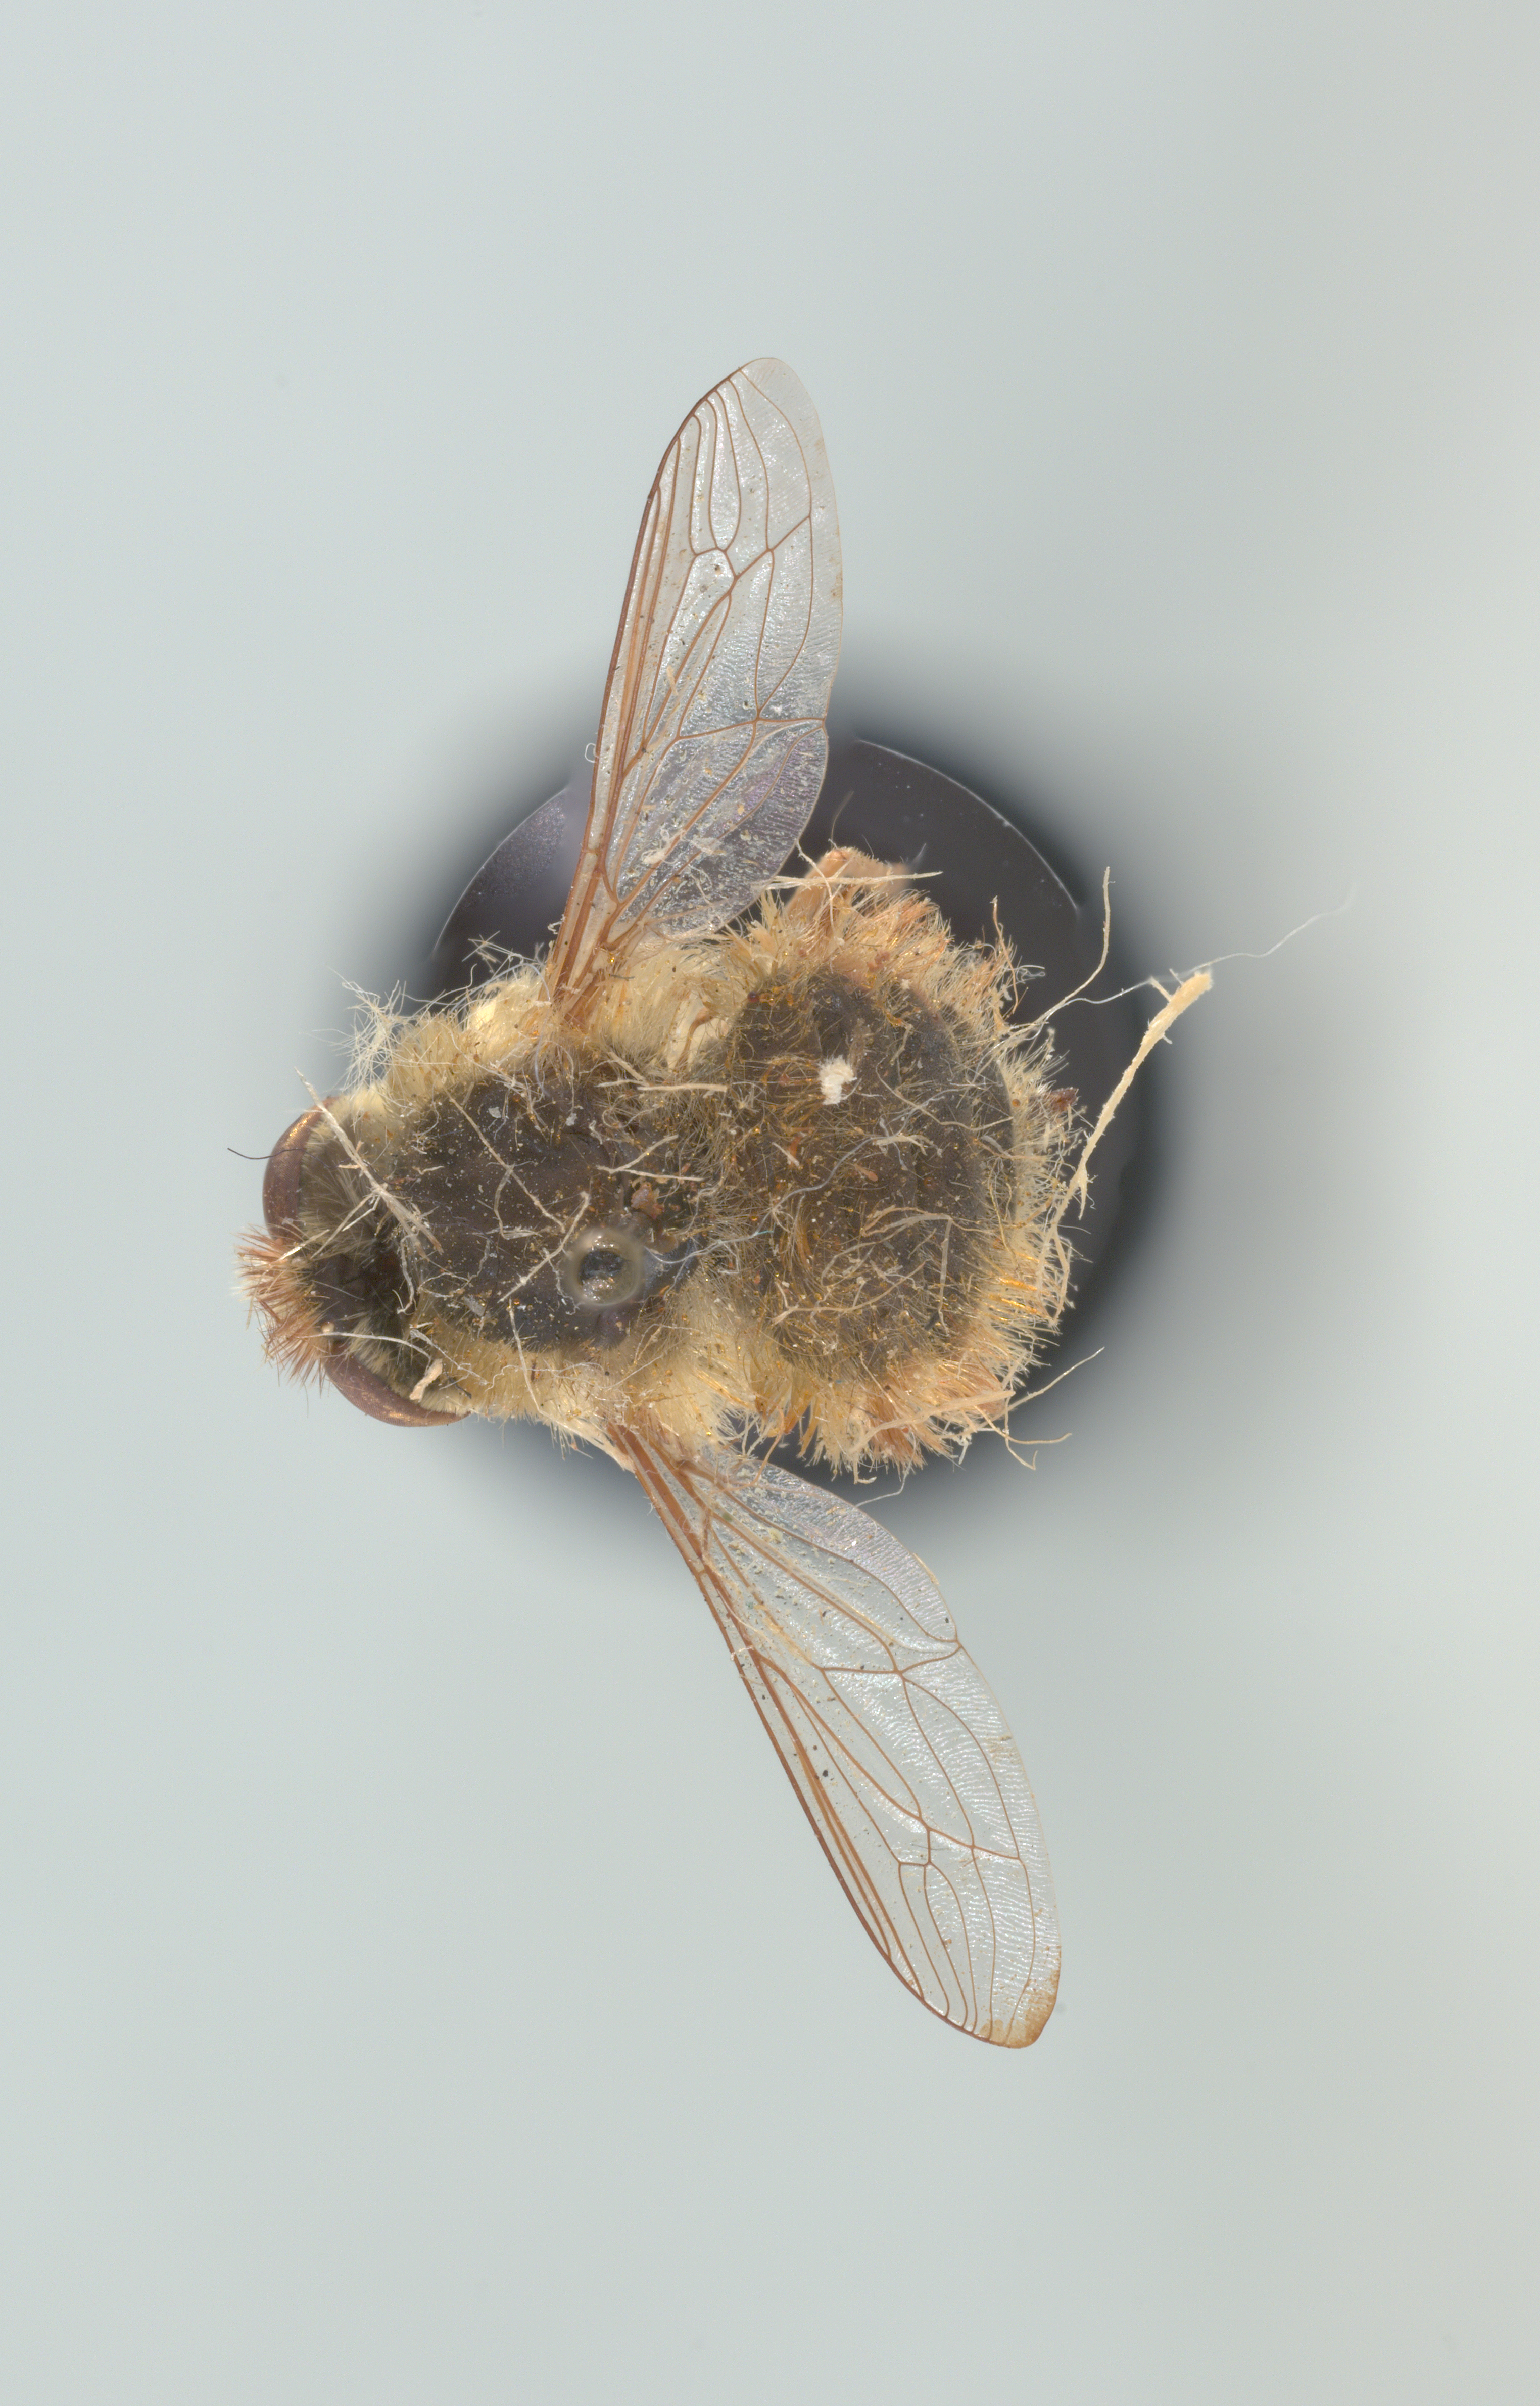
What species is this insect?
Neorhynchocephalus mendozanus
